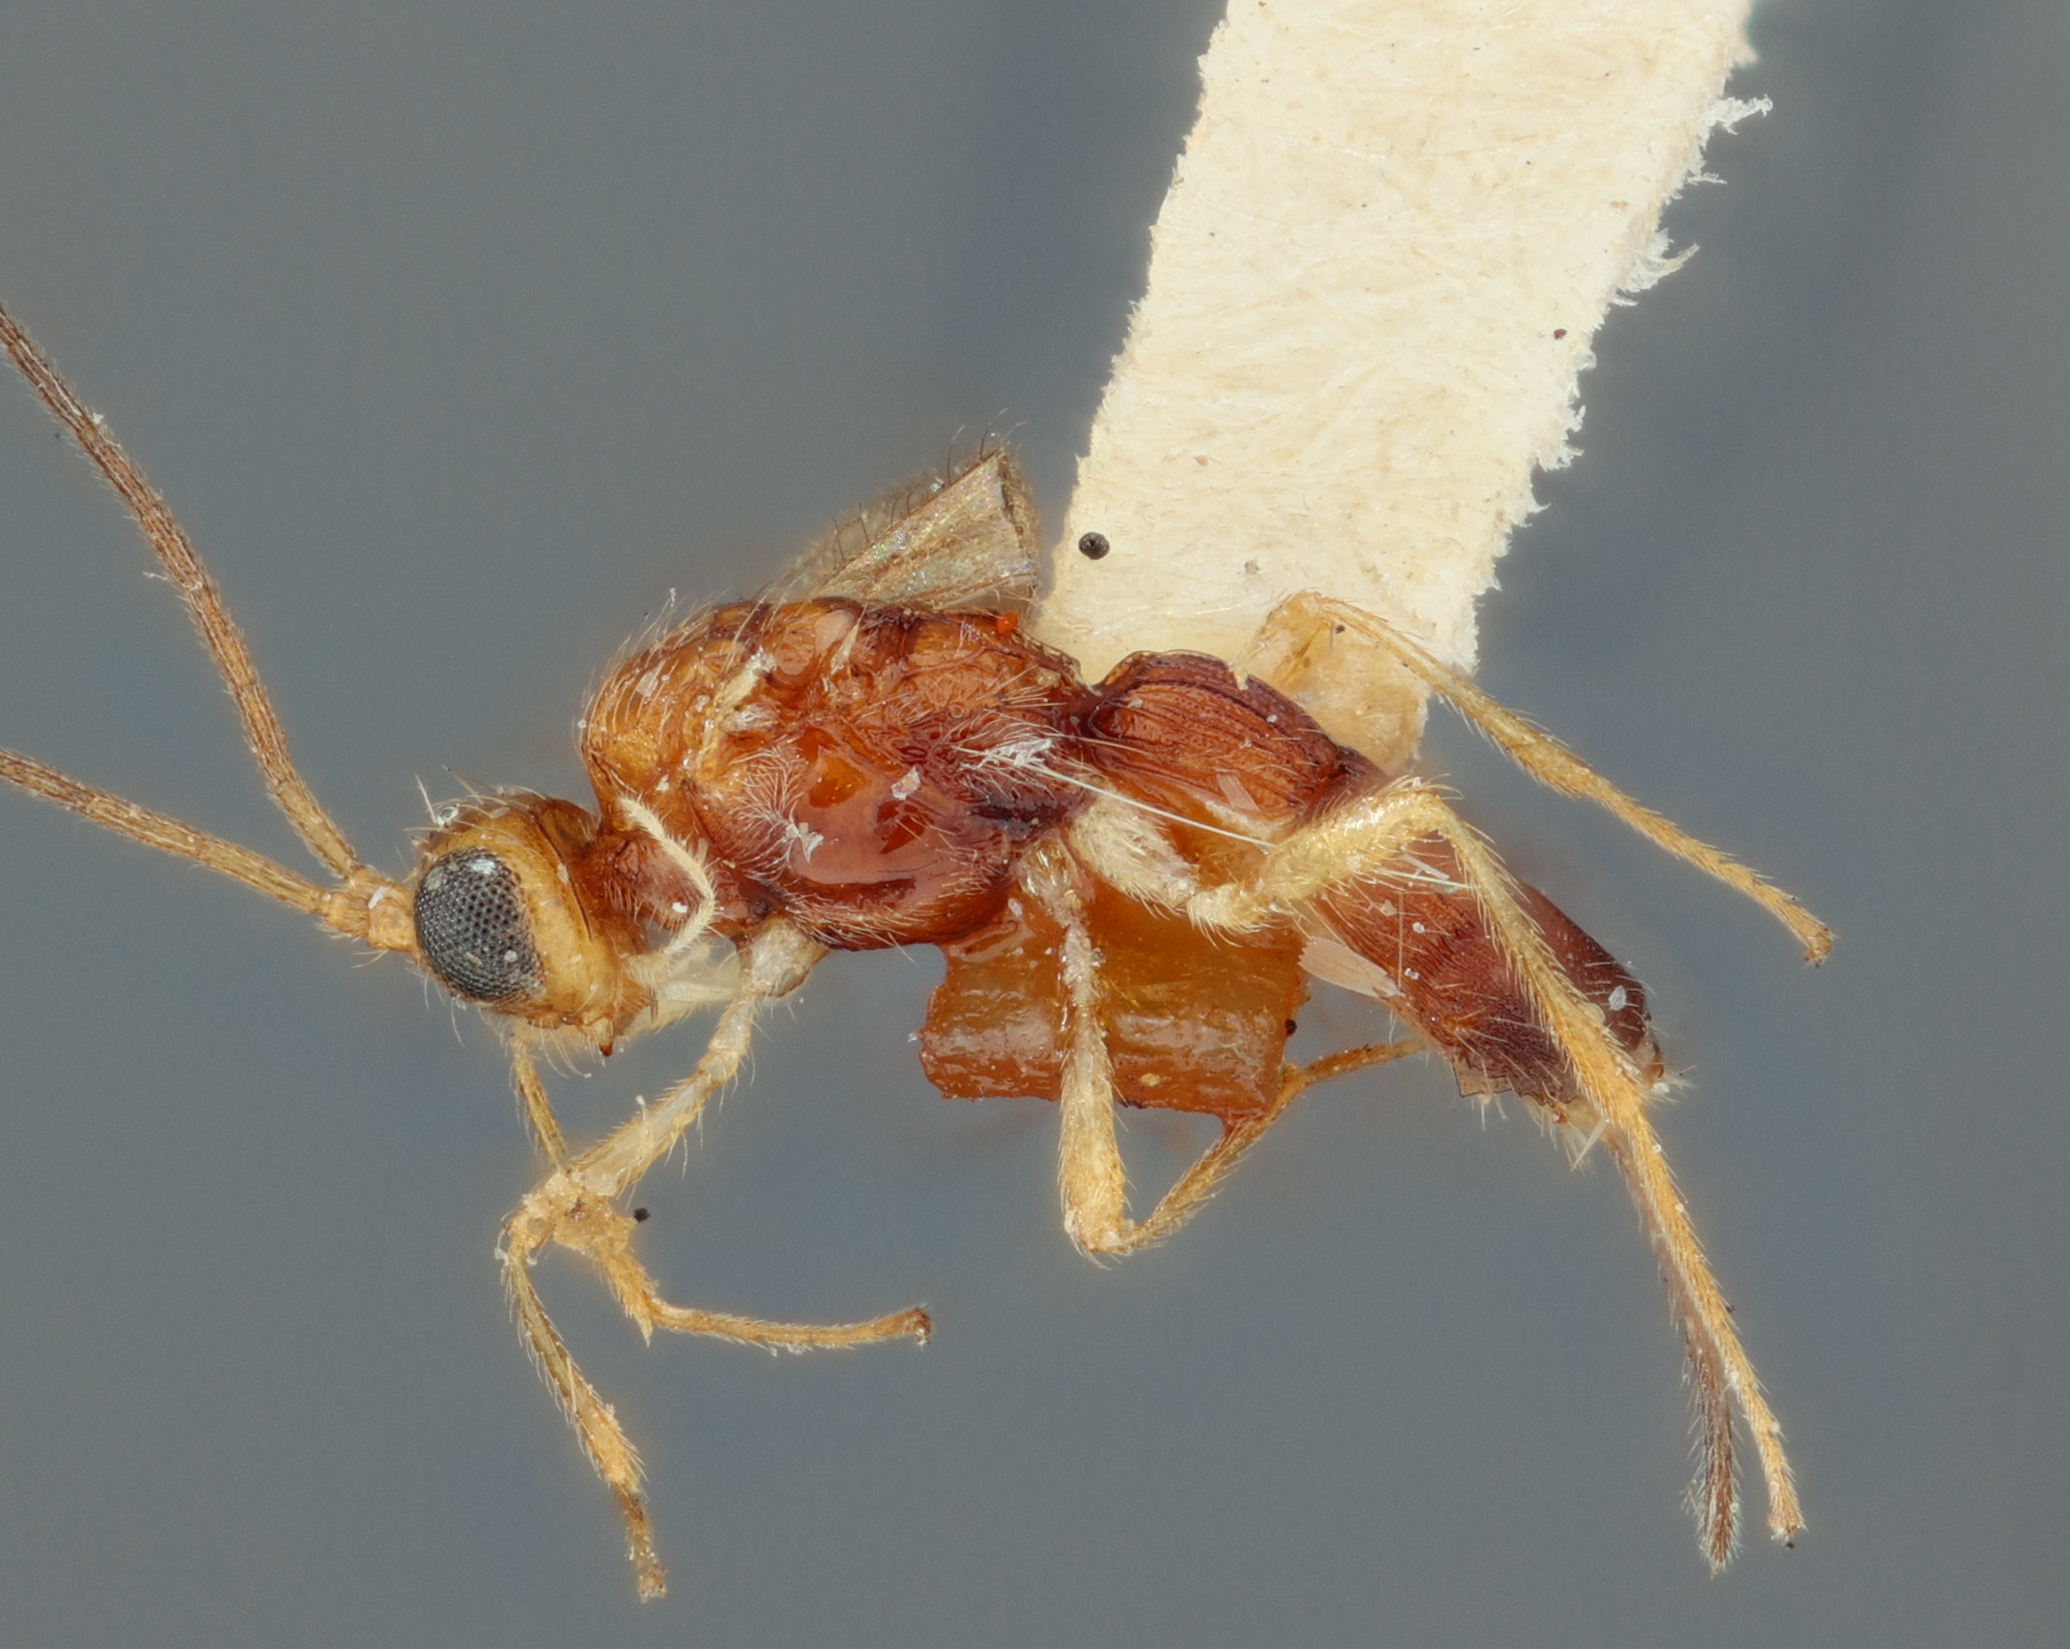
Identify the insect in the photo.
Acanthormius bakeri
